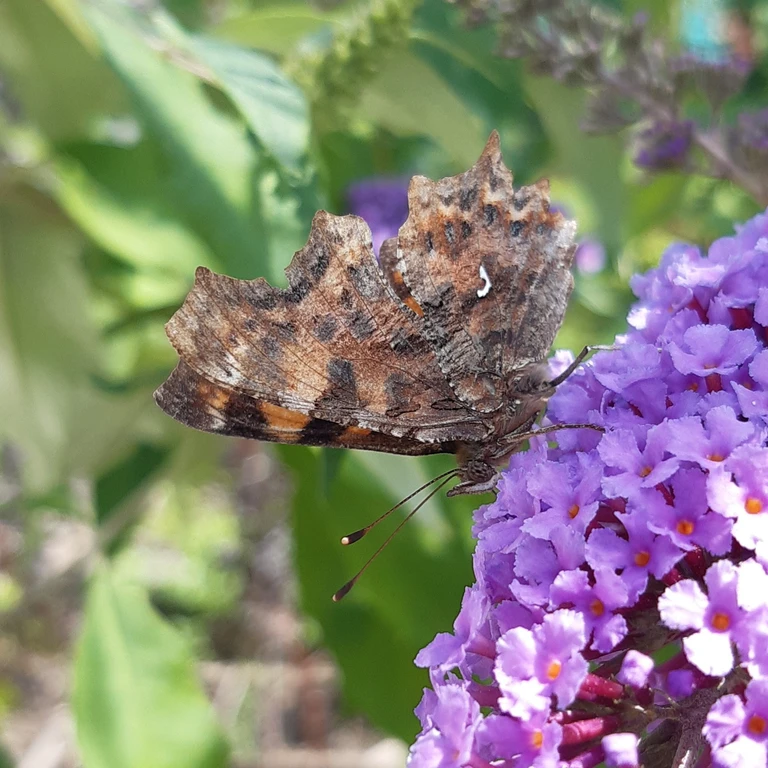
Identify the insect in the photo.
Polygonia c-album
